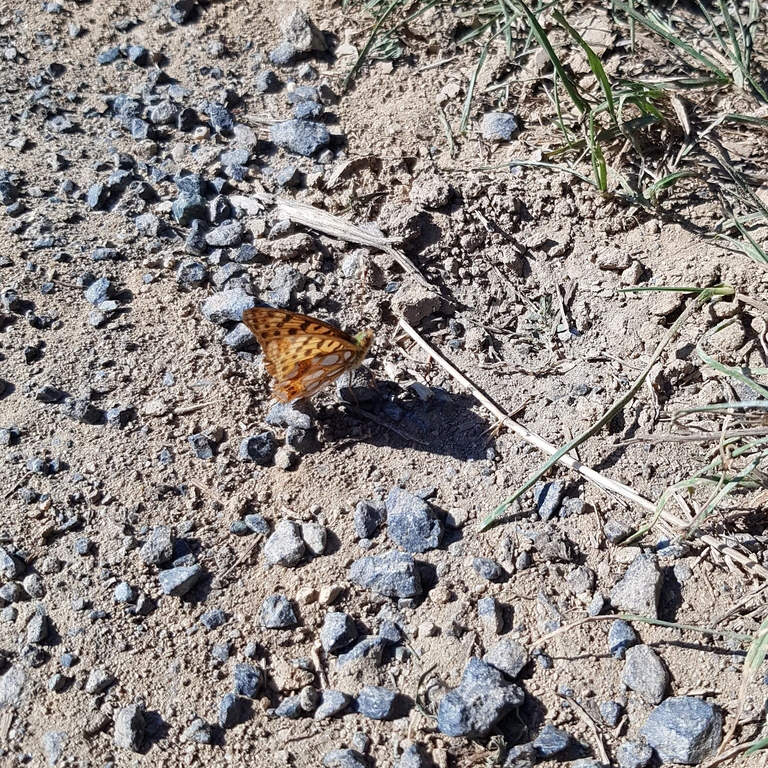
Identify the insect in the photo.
Issoria lathonia
